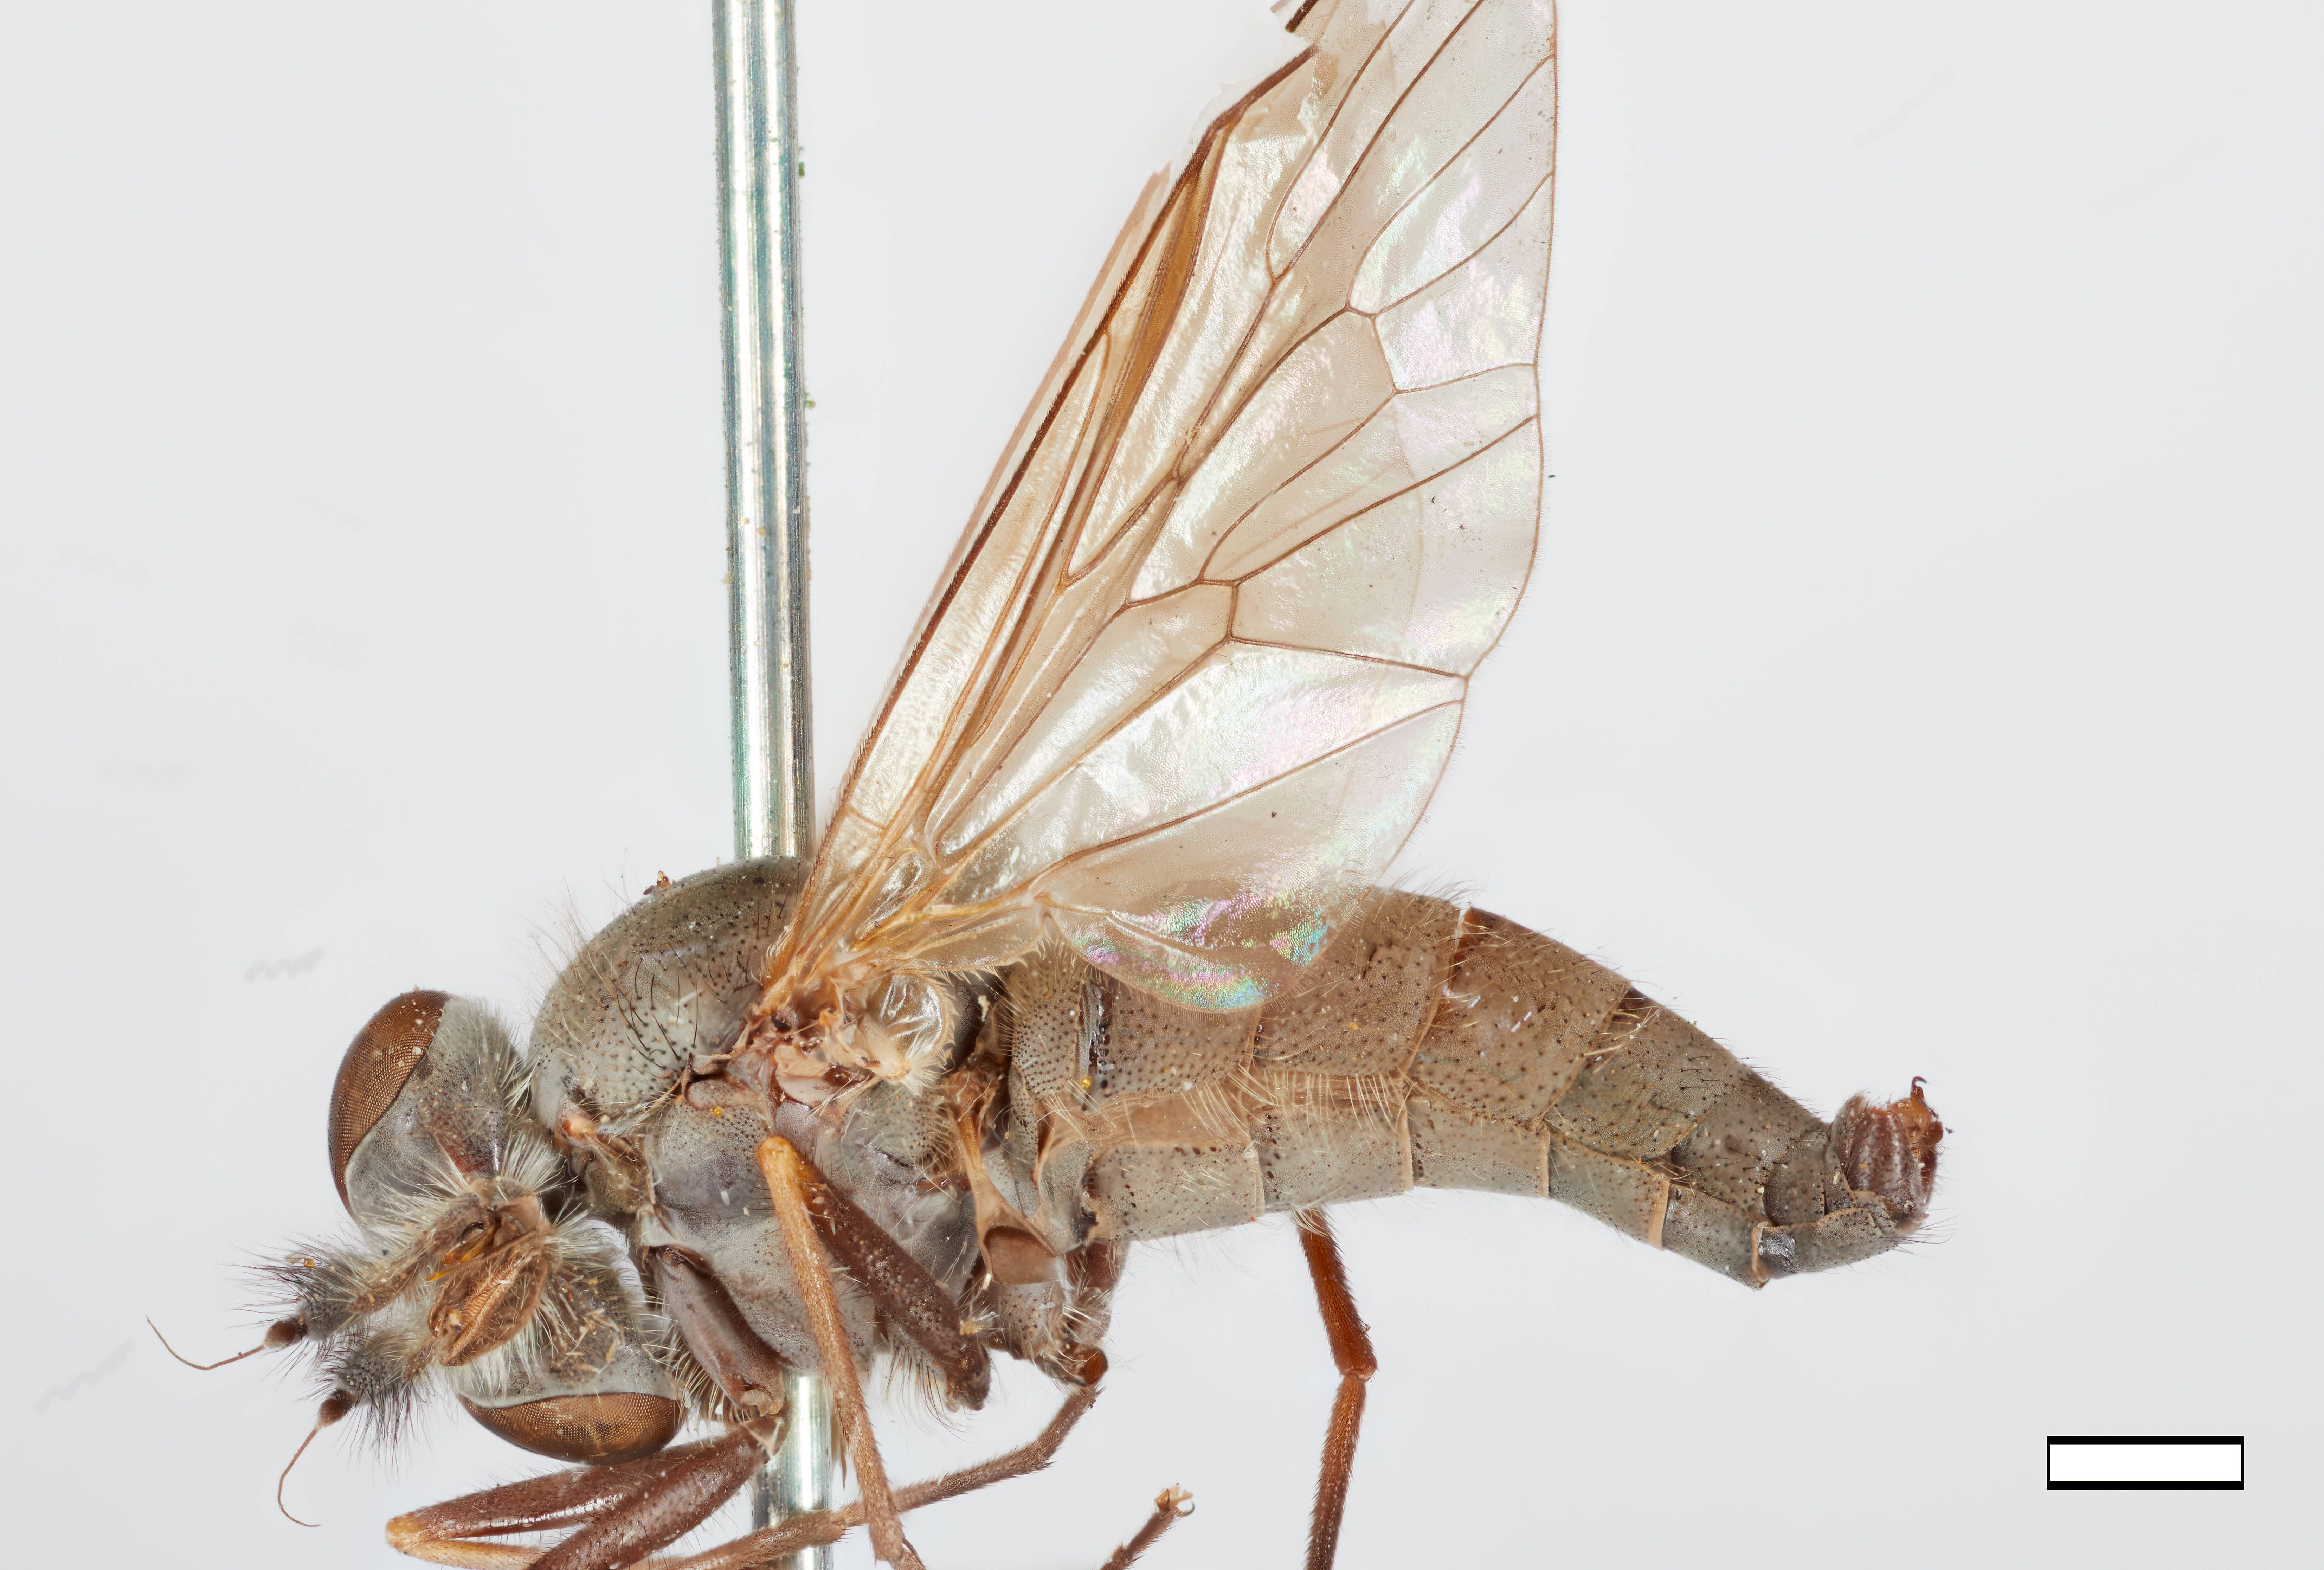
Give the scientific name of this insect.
Symphoromyia fera
